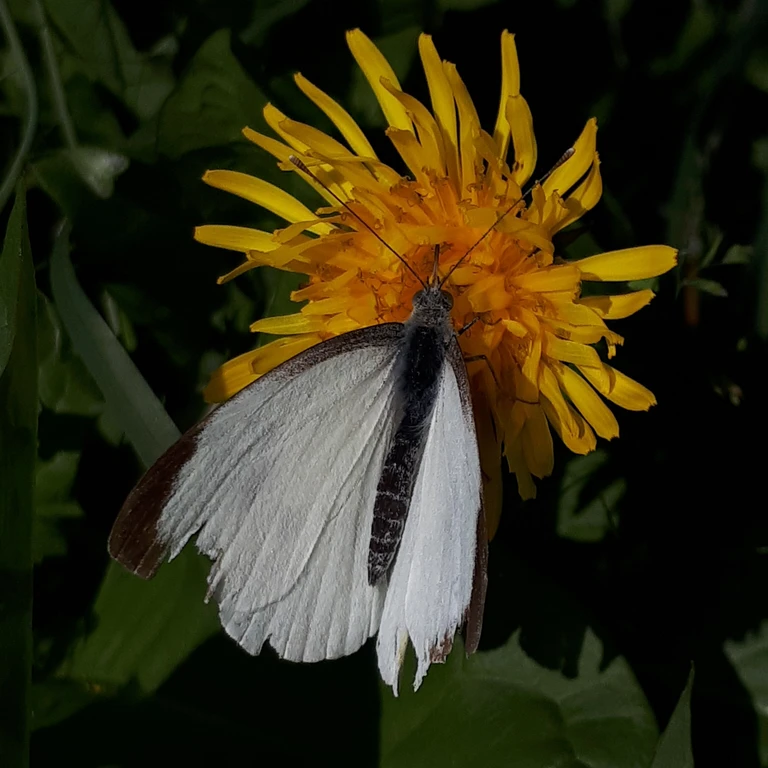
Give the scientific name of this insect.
Pieris brassicae
